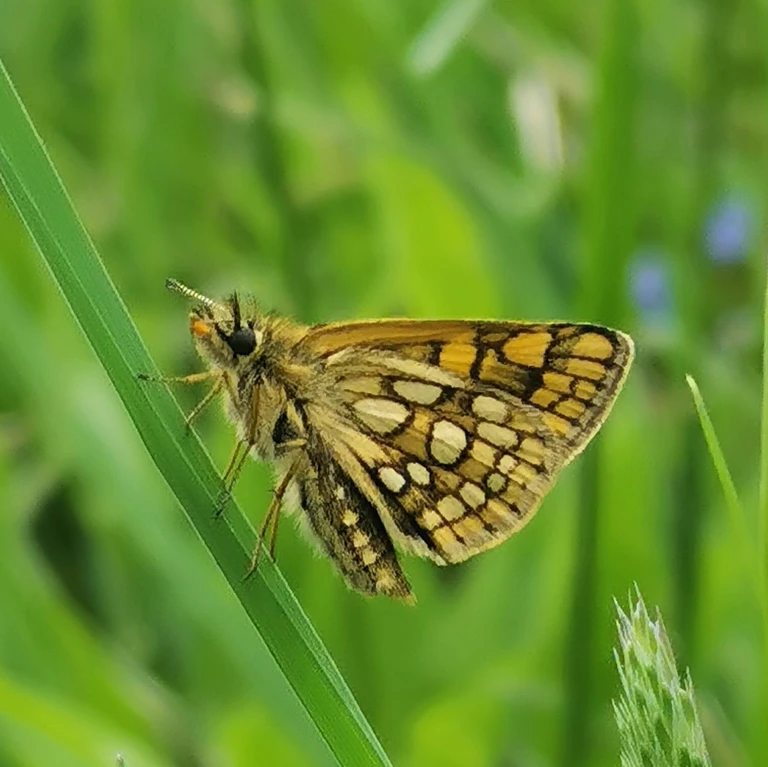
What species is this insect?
Carterocephalus palaemon
